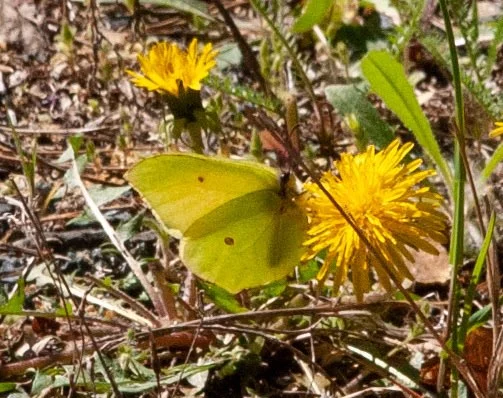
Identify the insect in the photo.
Gonepteryx rhamni
